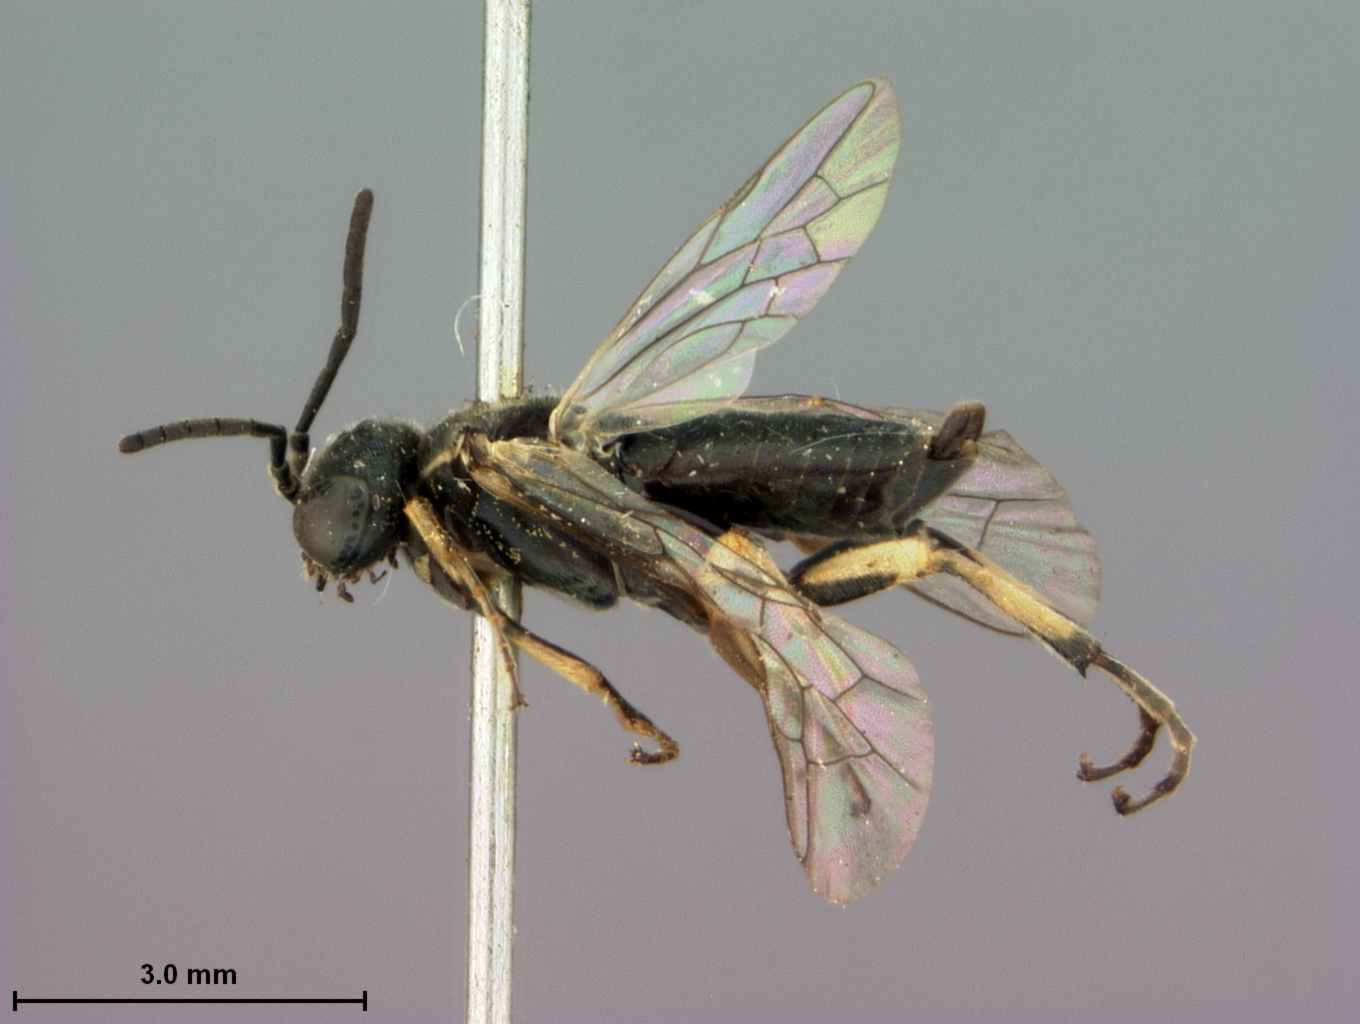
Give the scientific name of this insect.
Macrophya occidentalis
